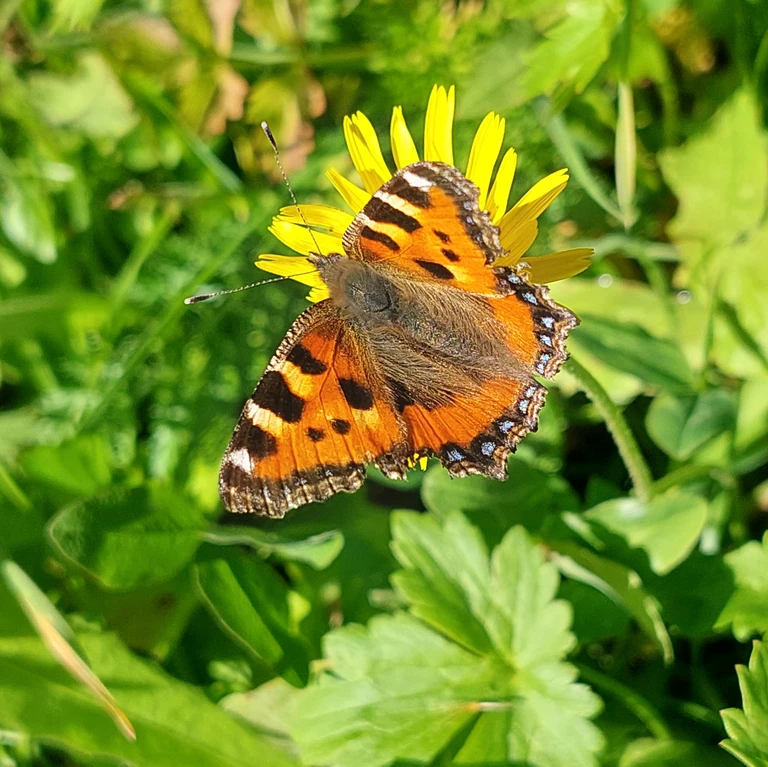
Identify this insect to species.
Aglais urticae
